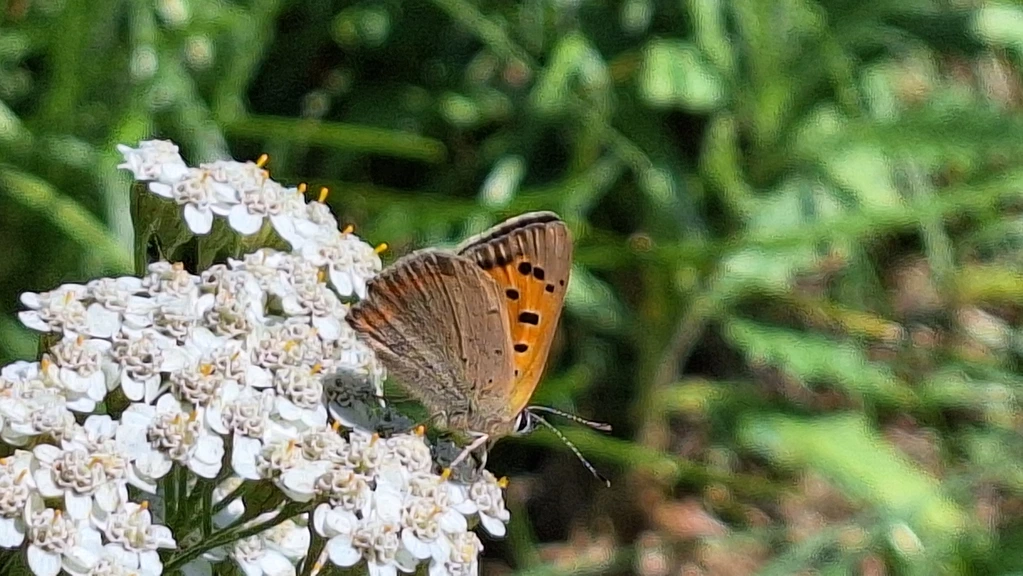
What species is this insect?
Lycaena phlaeas
